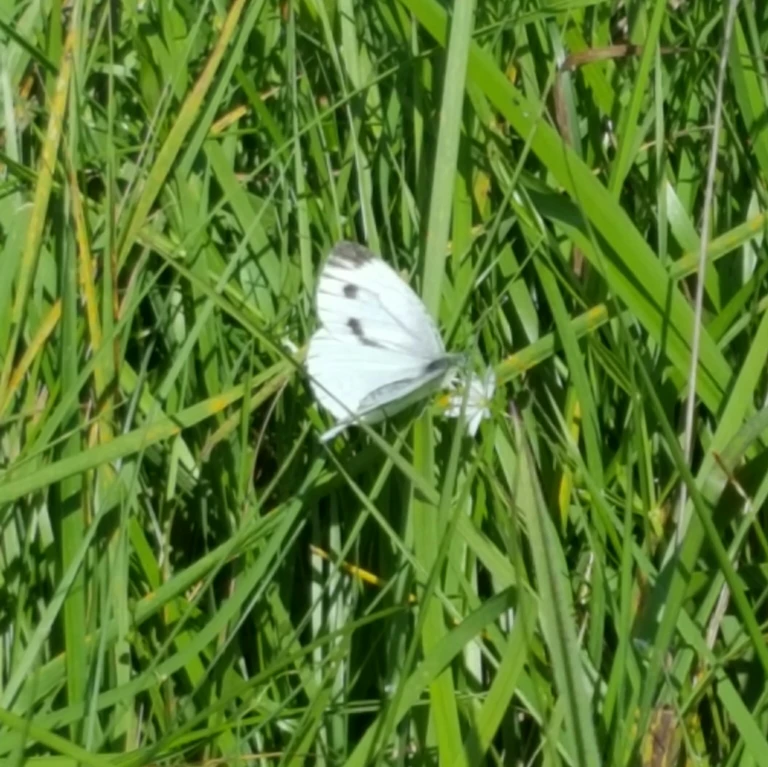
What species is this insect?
Pieris napi
